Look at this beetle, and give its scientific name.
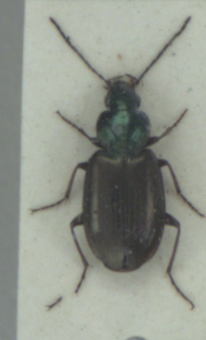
Agonum muelleri
